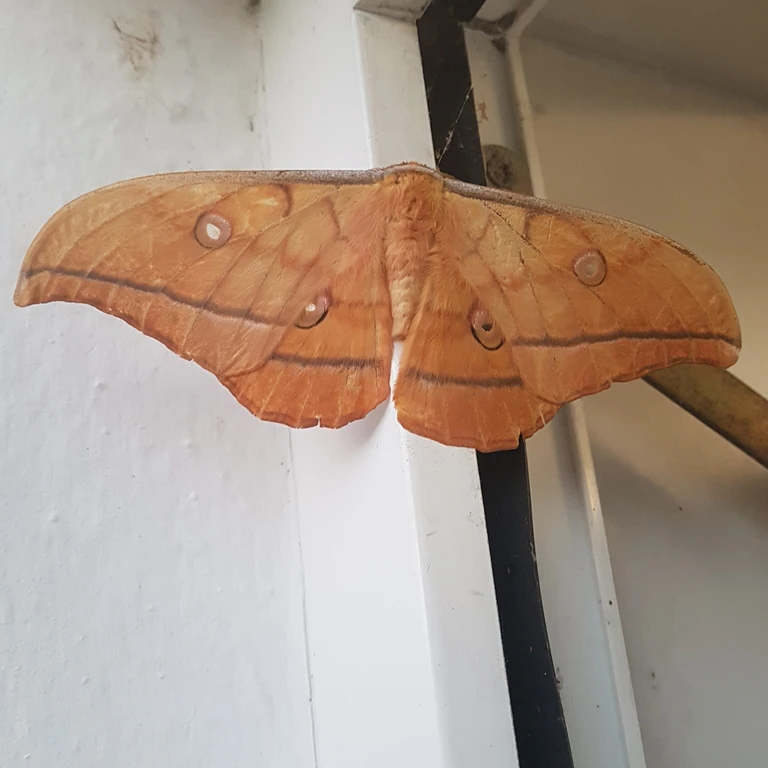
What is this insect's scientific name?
Antheraea yamamai
